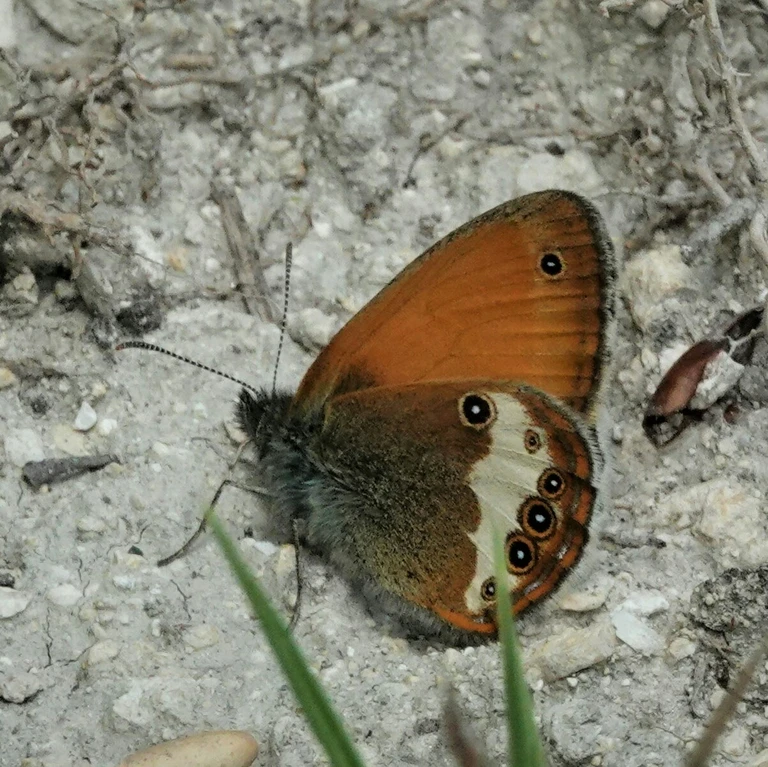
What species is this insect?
Coenonympha arcania
